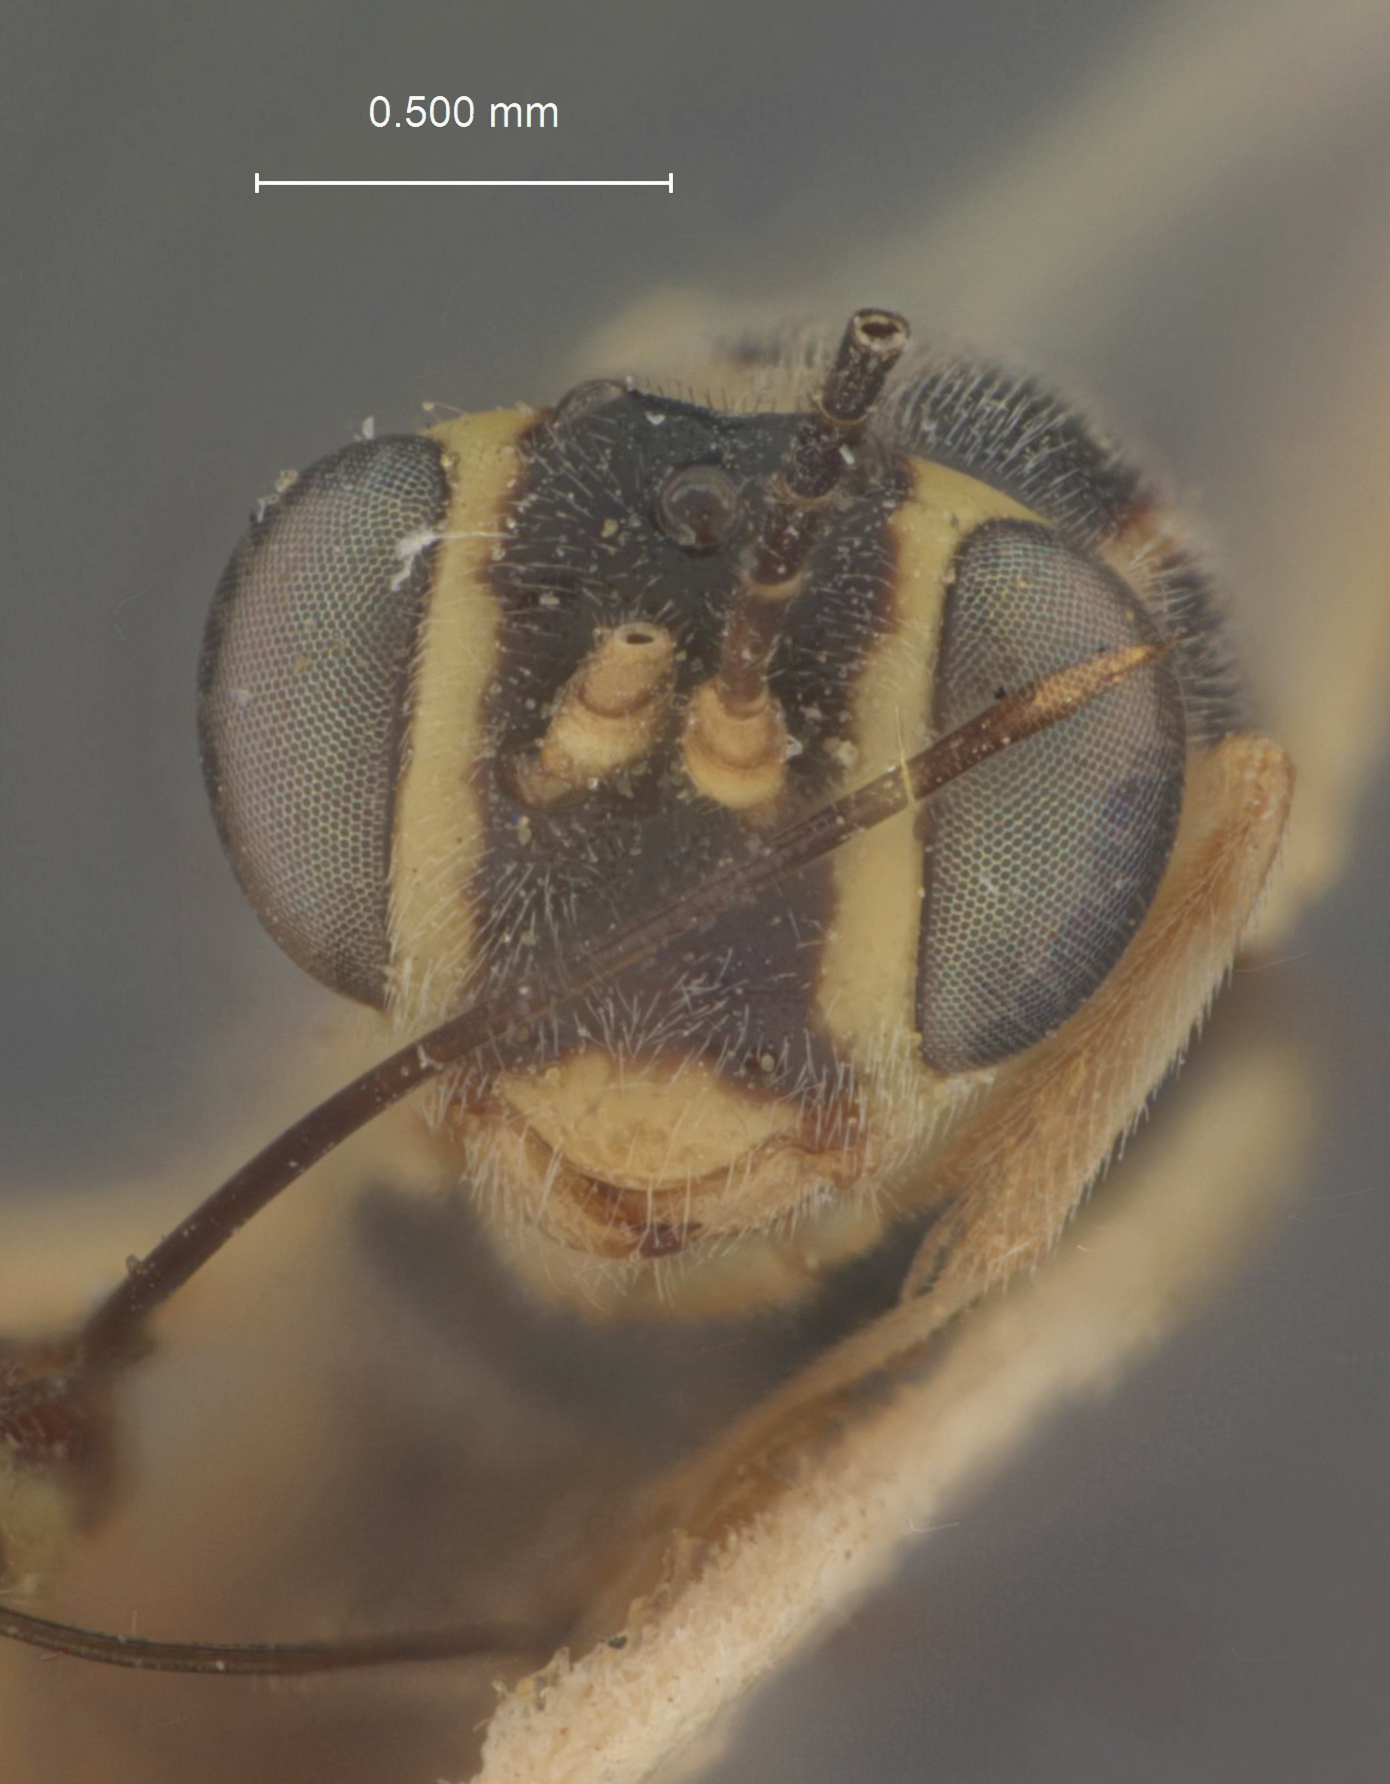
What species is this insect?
Cremastus cylindricus
